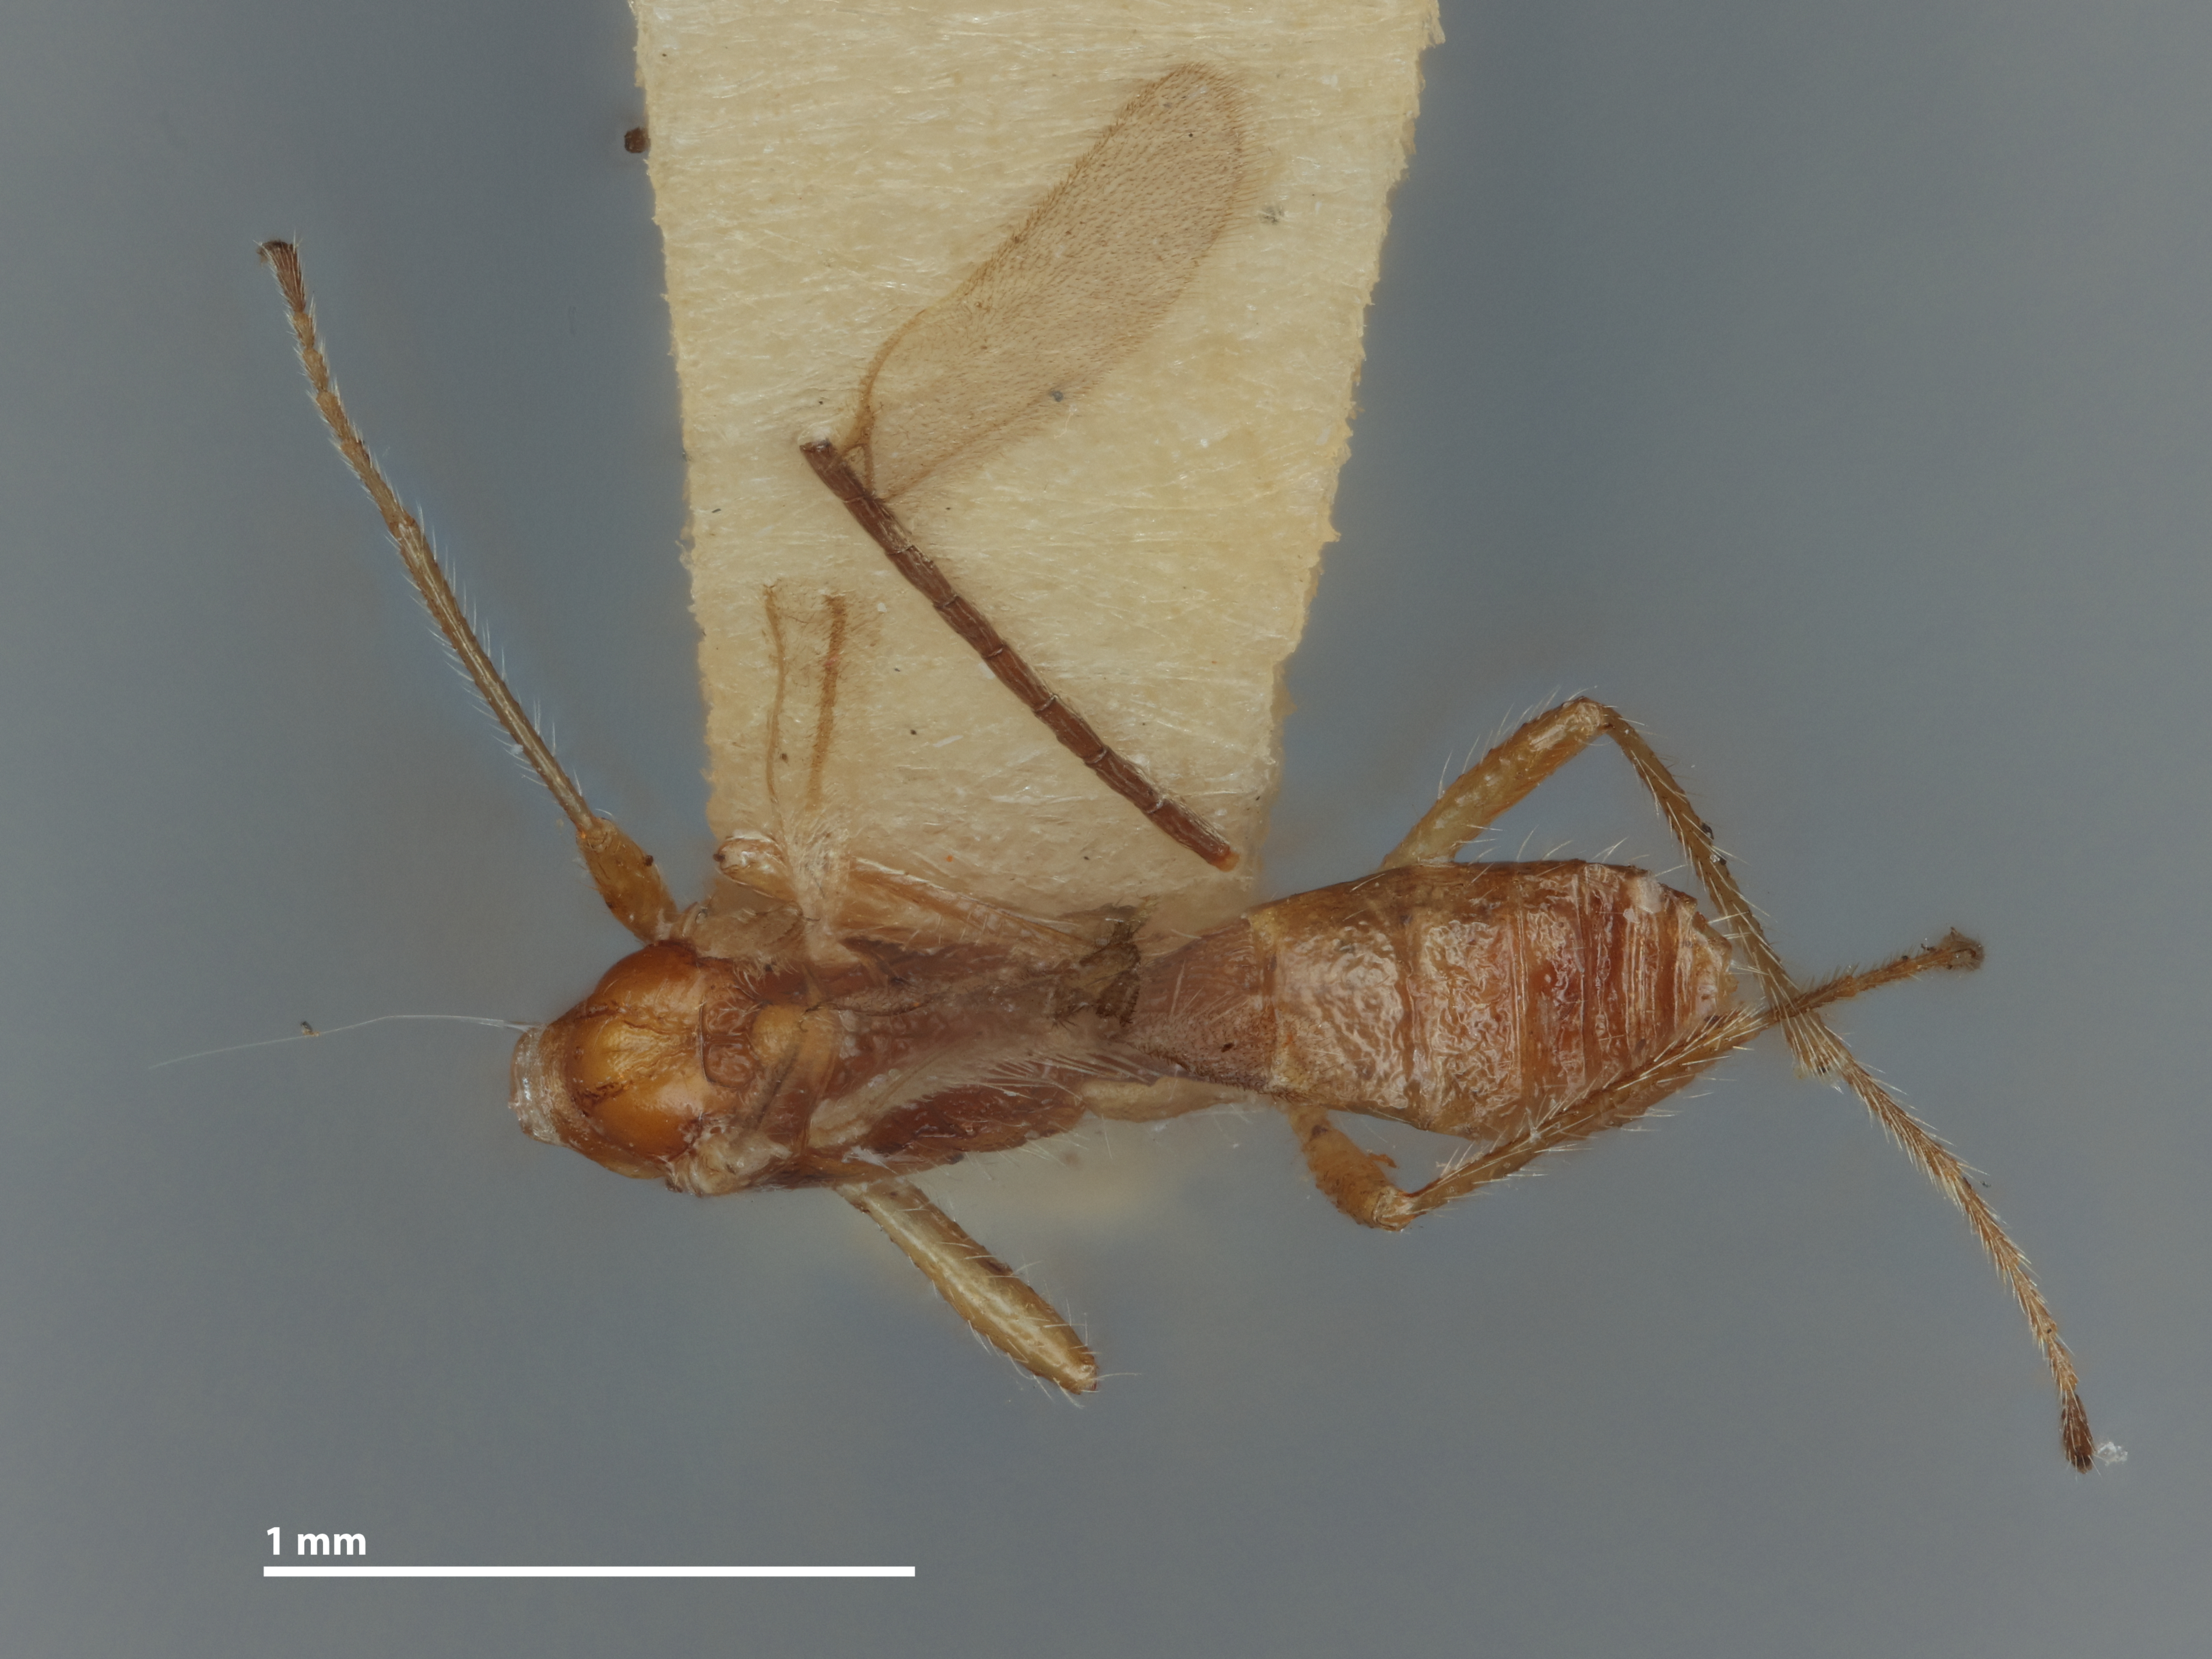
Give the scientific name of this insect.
Canthoroctonus brunneus
